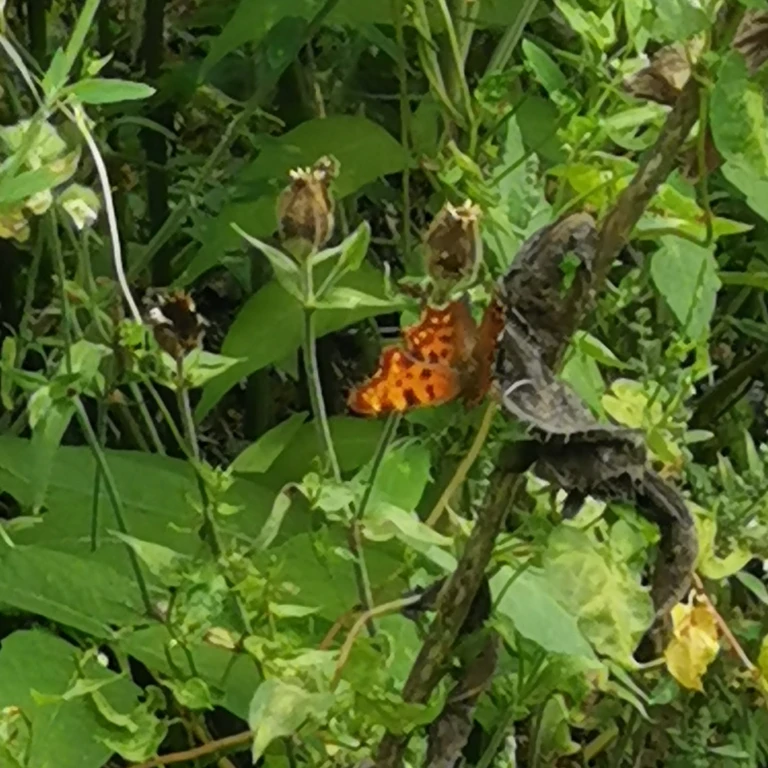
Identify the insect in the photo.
Polygonia c-album
